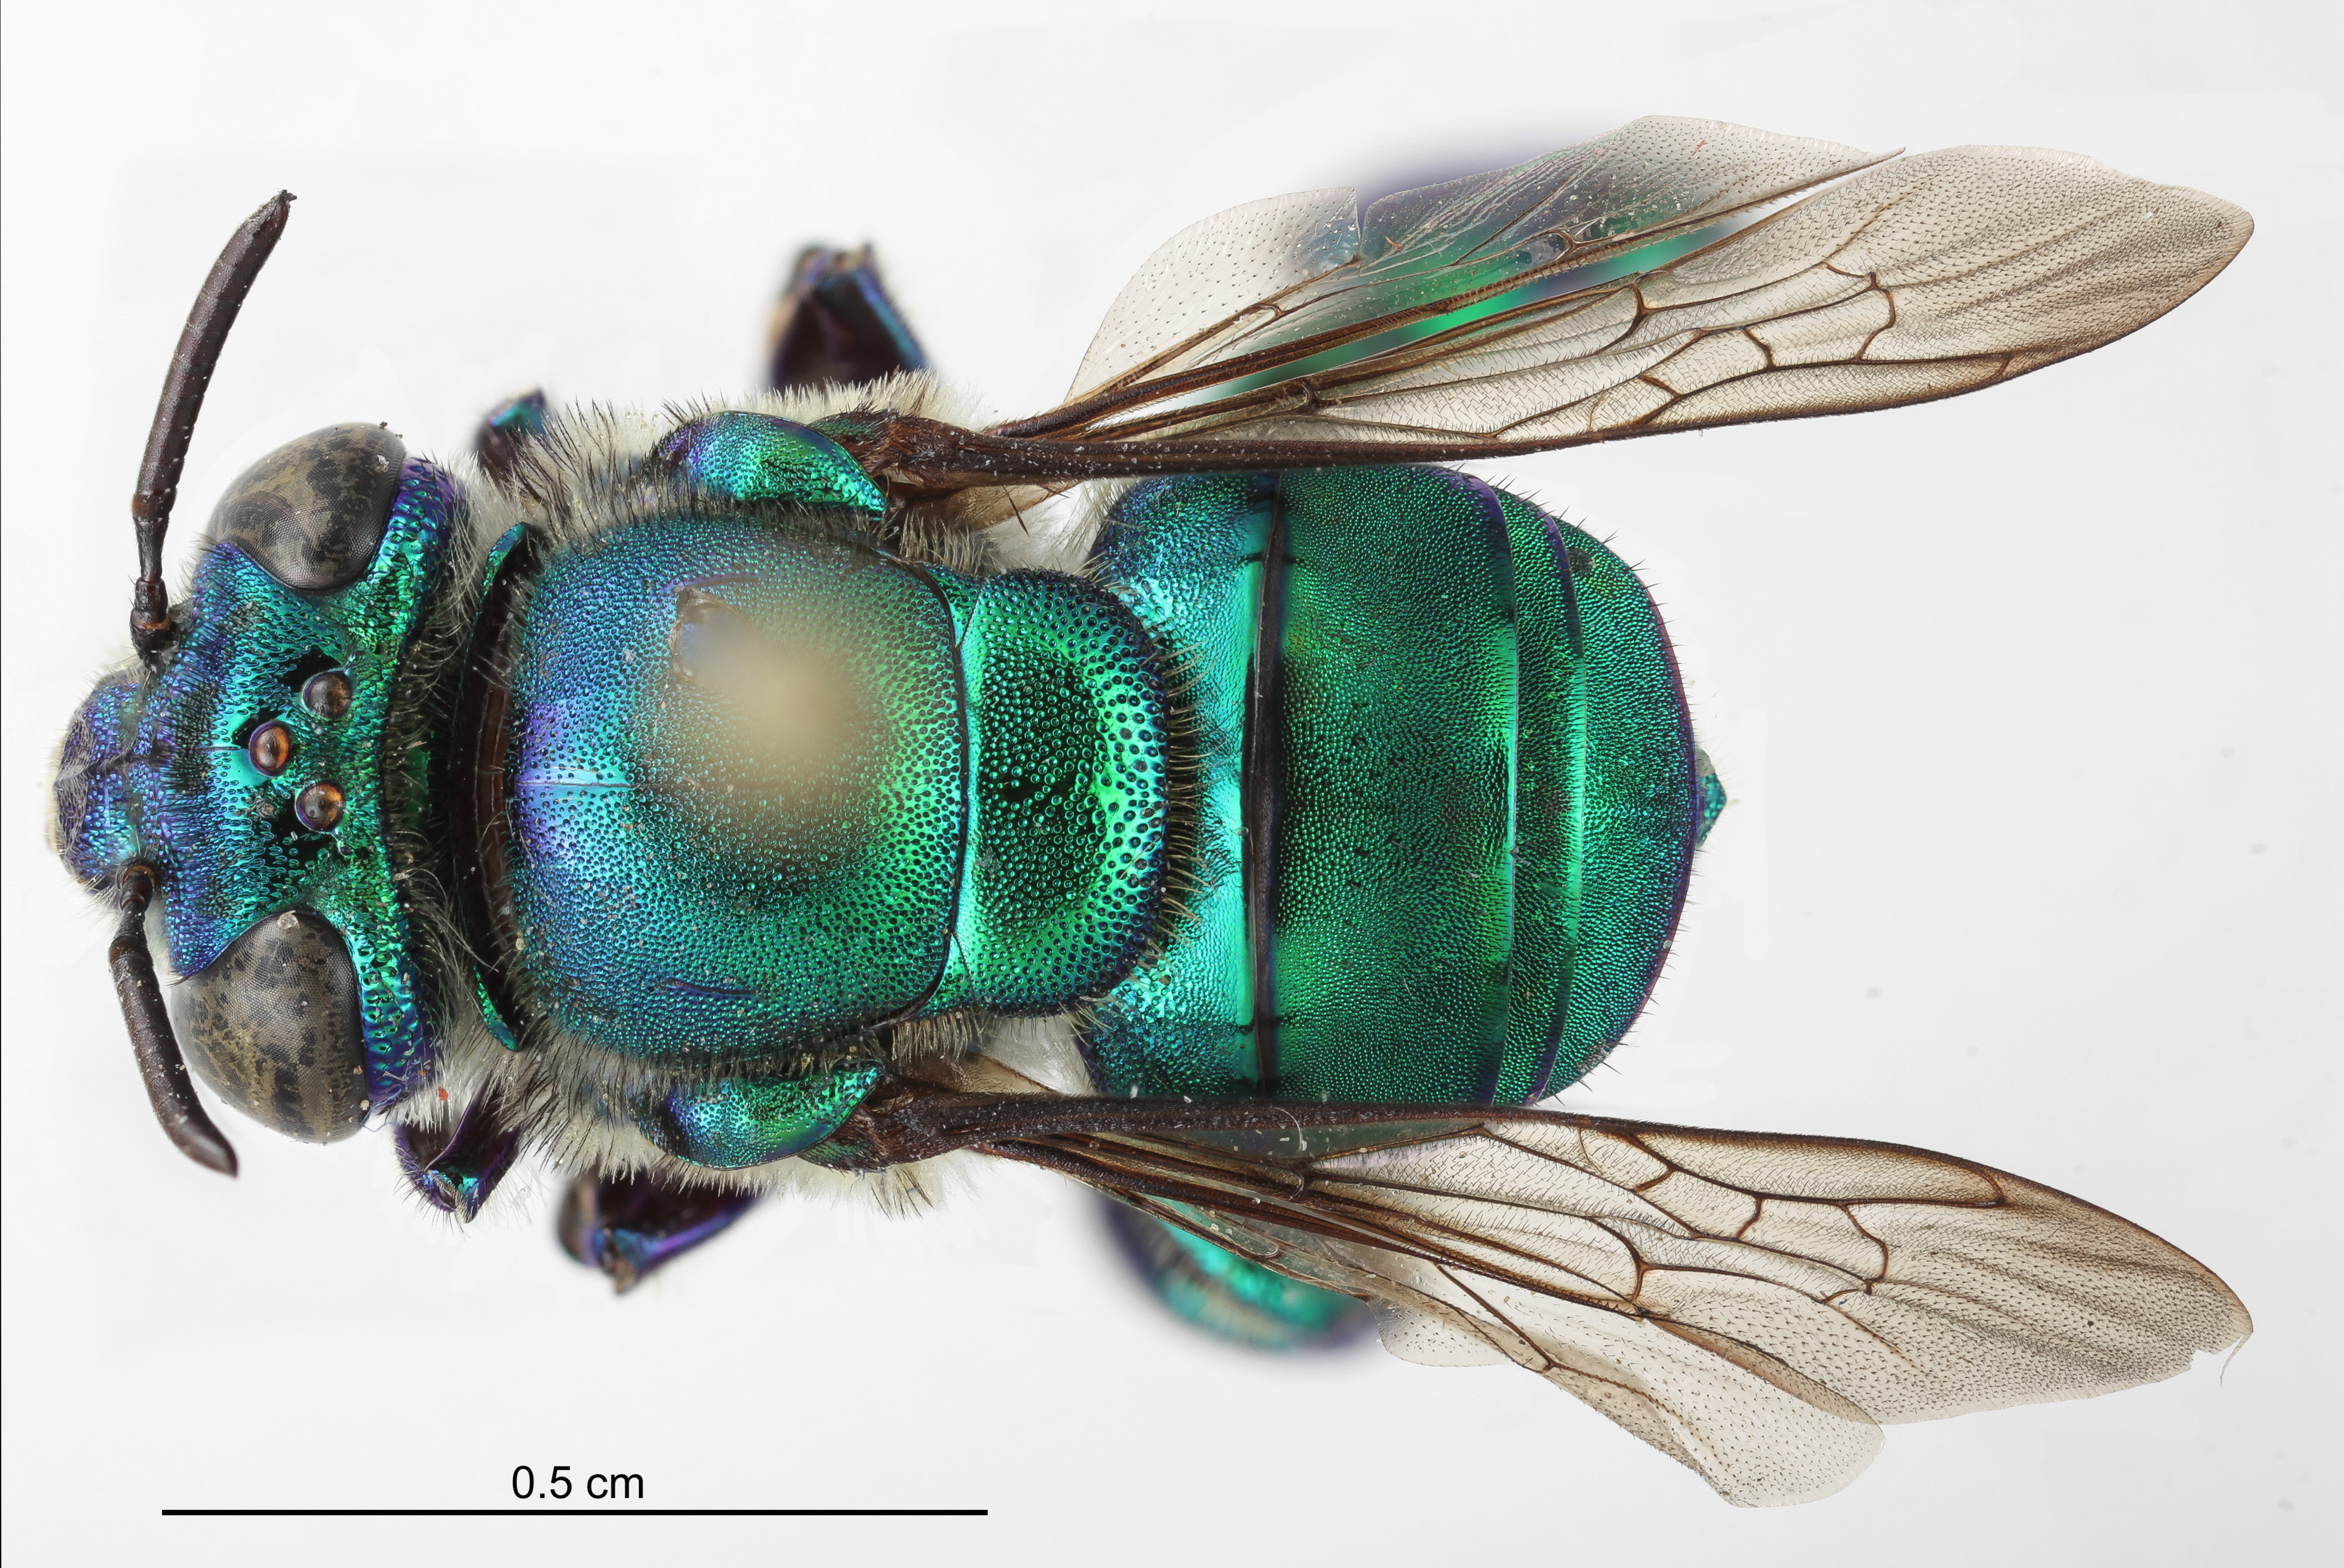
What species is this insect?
Euglossa amazonica
